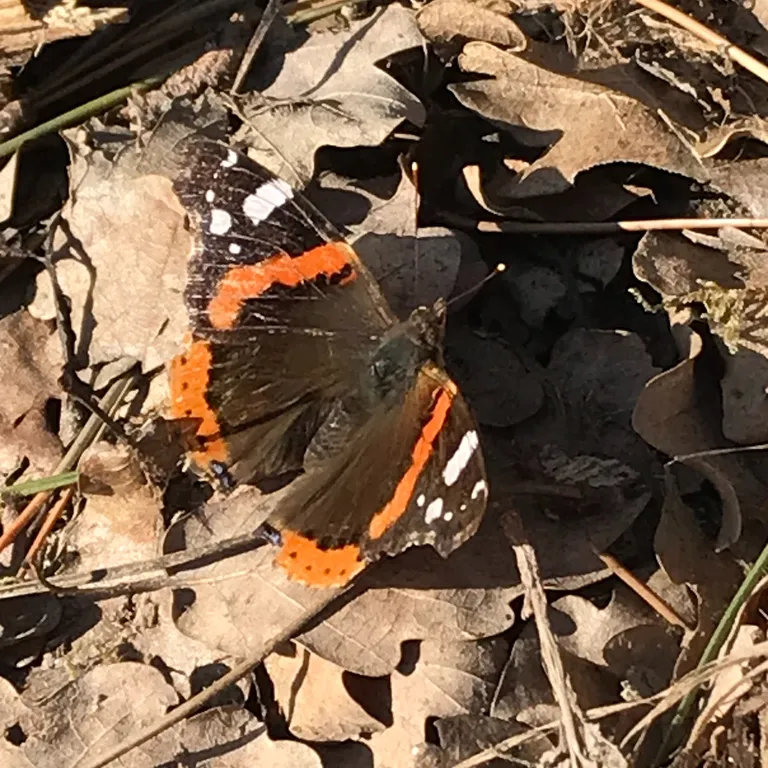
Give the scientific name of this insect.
Vanessa atalanta
